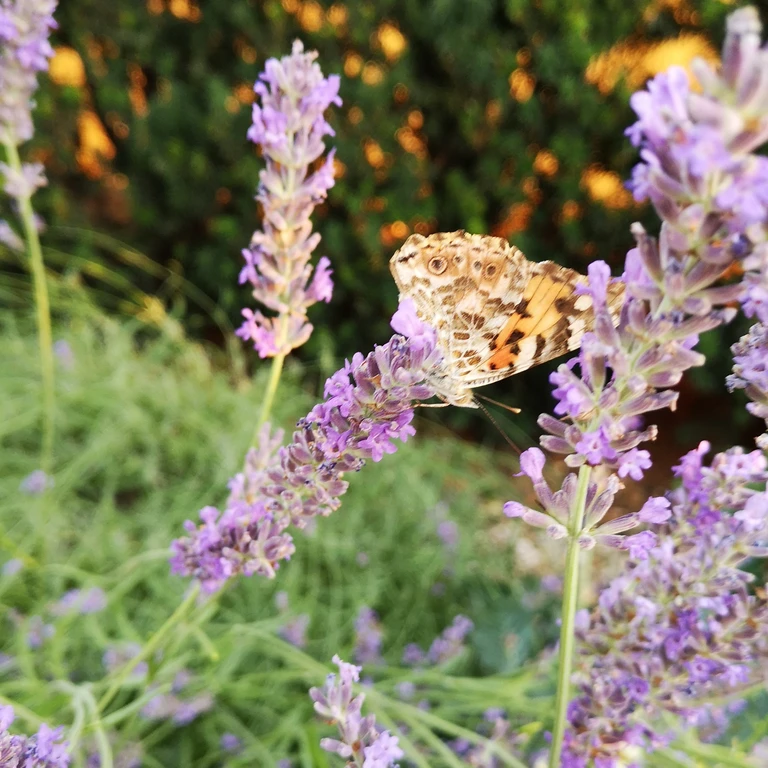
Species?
Vanessa cardui
